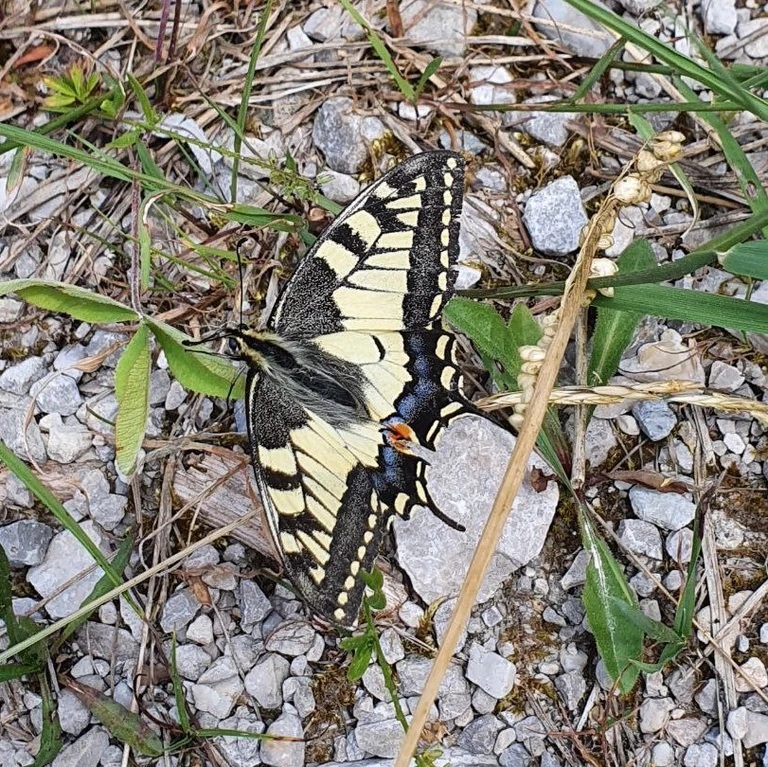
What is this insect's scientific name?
Papilio machaon
